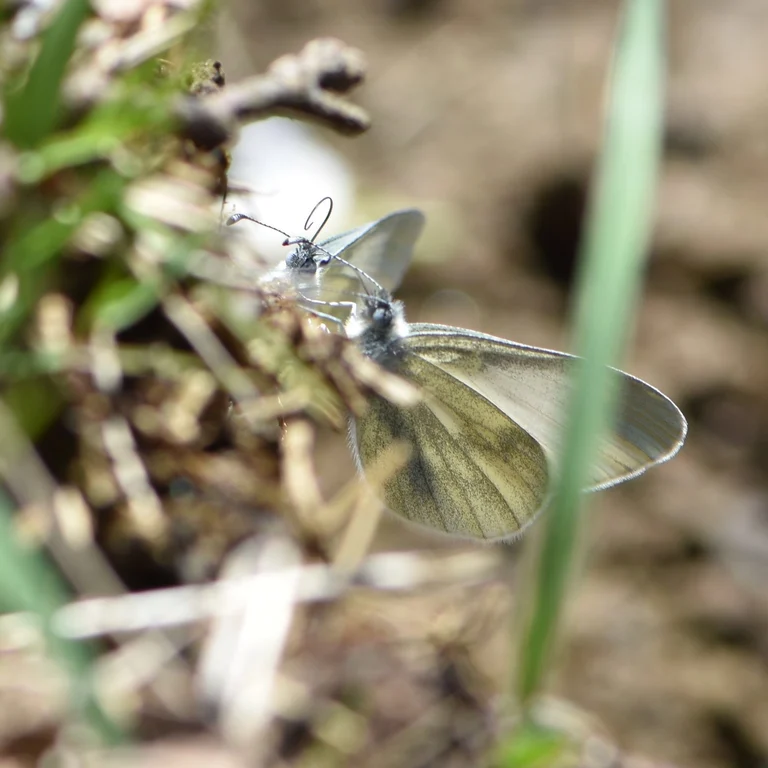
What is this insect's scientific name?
Leptidea sinapis/juvernica
